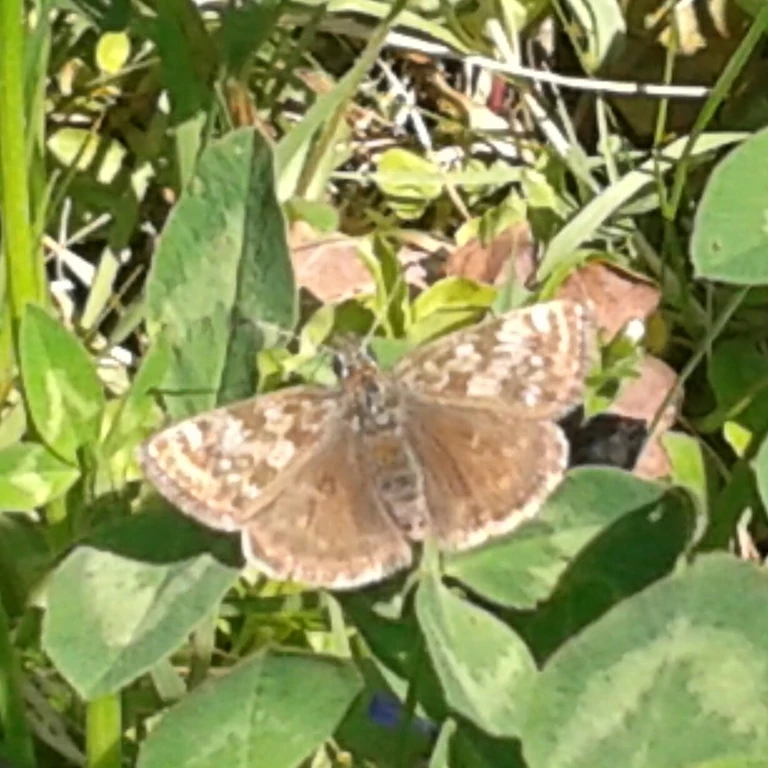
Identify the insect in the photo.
Erynnis tages
